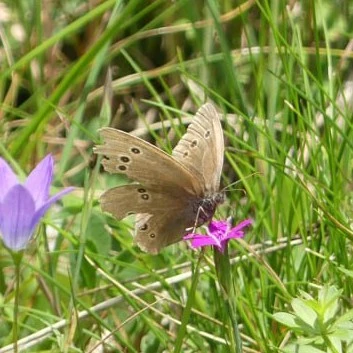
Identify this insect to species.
Aphantopus hyperantus
